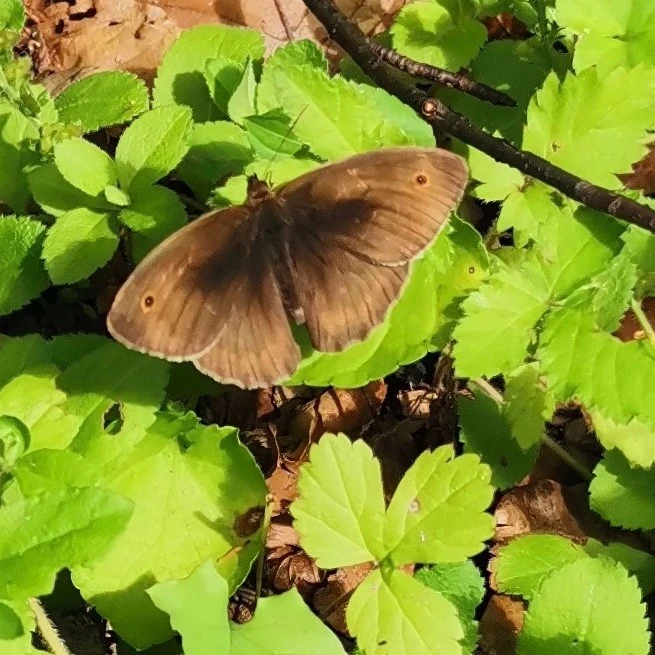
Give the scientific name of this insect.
Maniola jurtina
